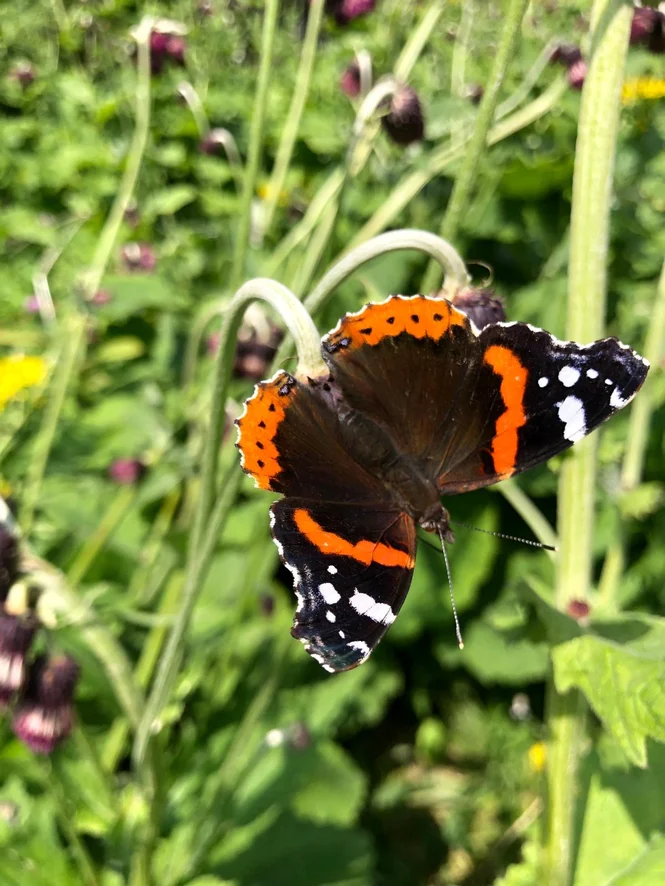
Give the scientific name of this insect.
Vanessa atalanta
